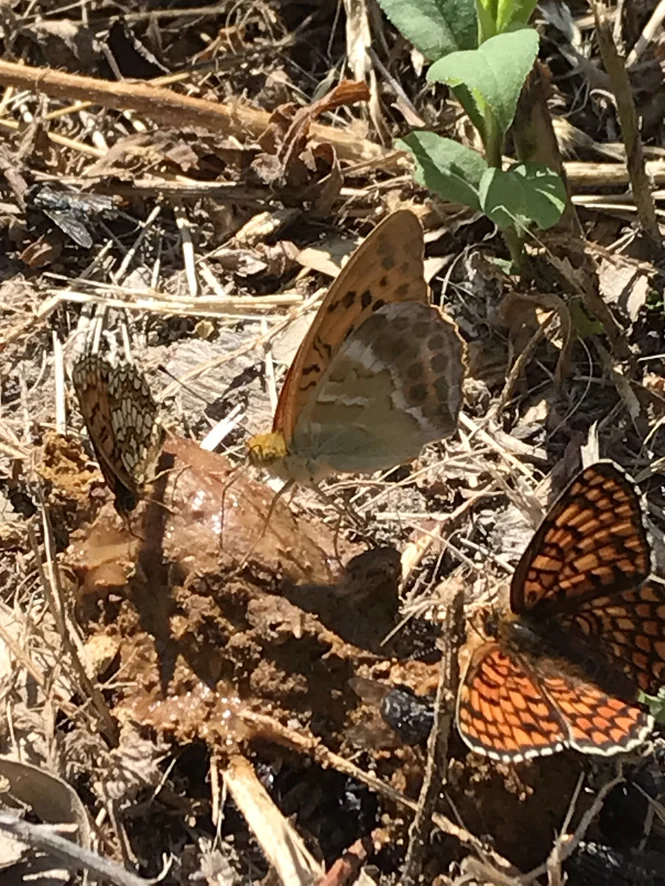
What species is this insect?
Argynnis paphia
